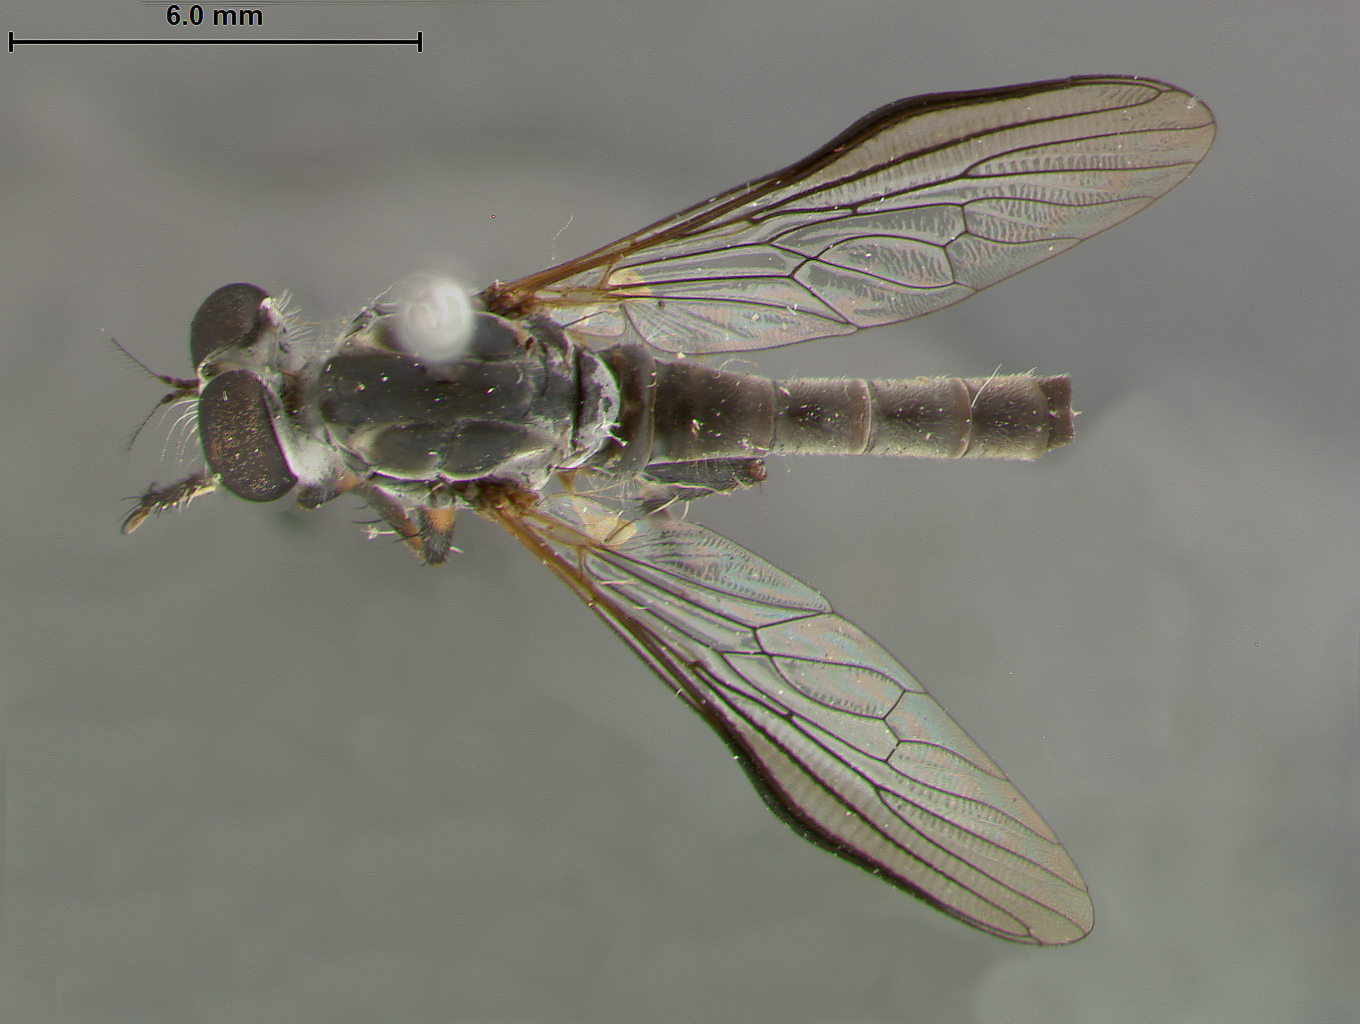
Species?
Ommatius jamaicensis
